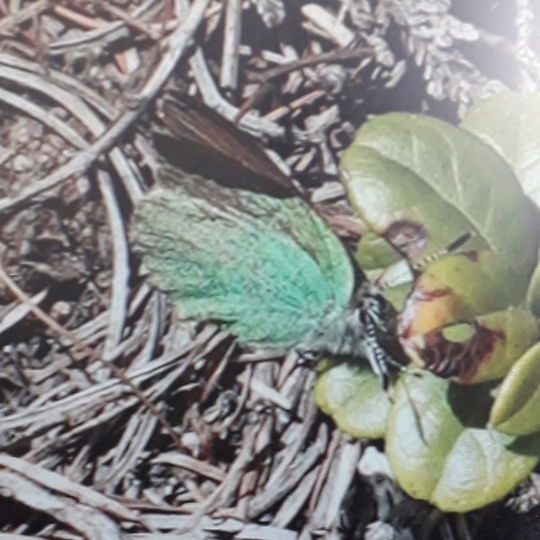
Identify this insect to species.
Callophrys rubi
